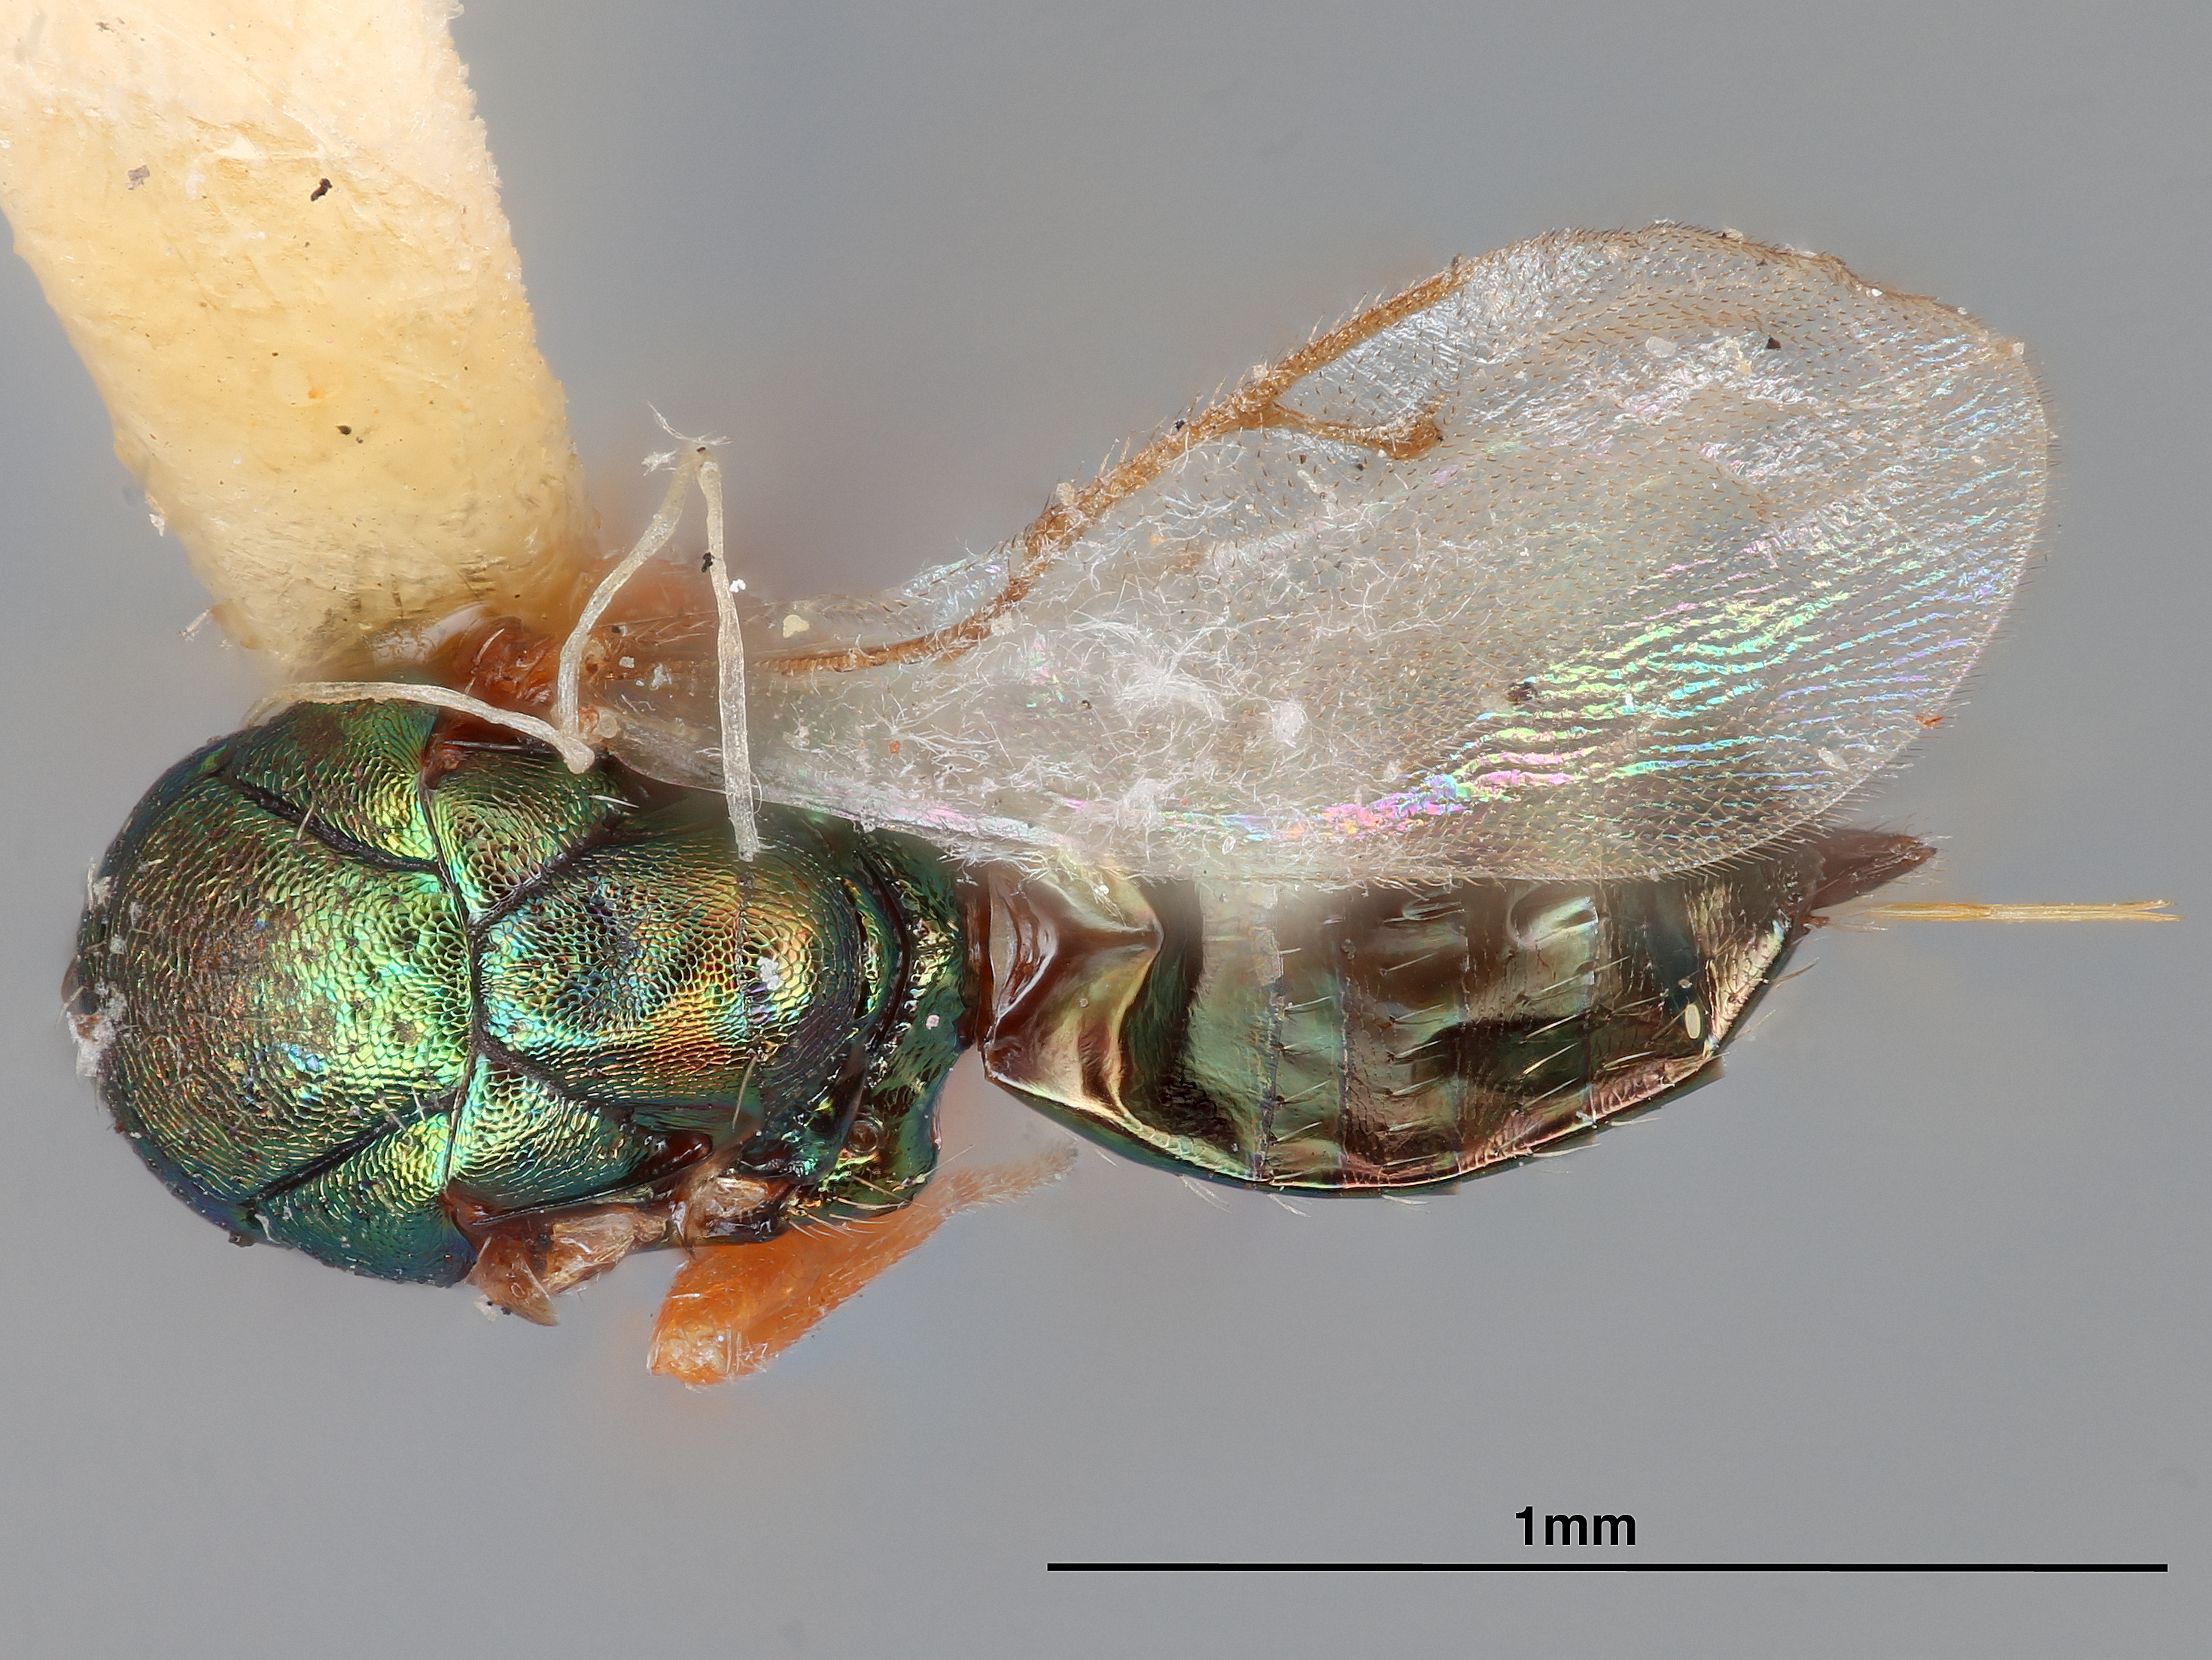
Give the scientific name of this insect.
Tridymus clavicornis
